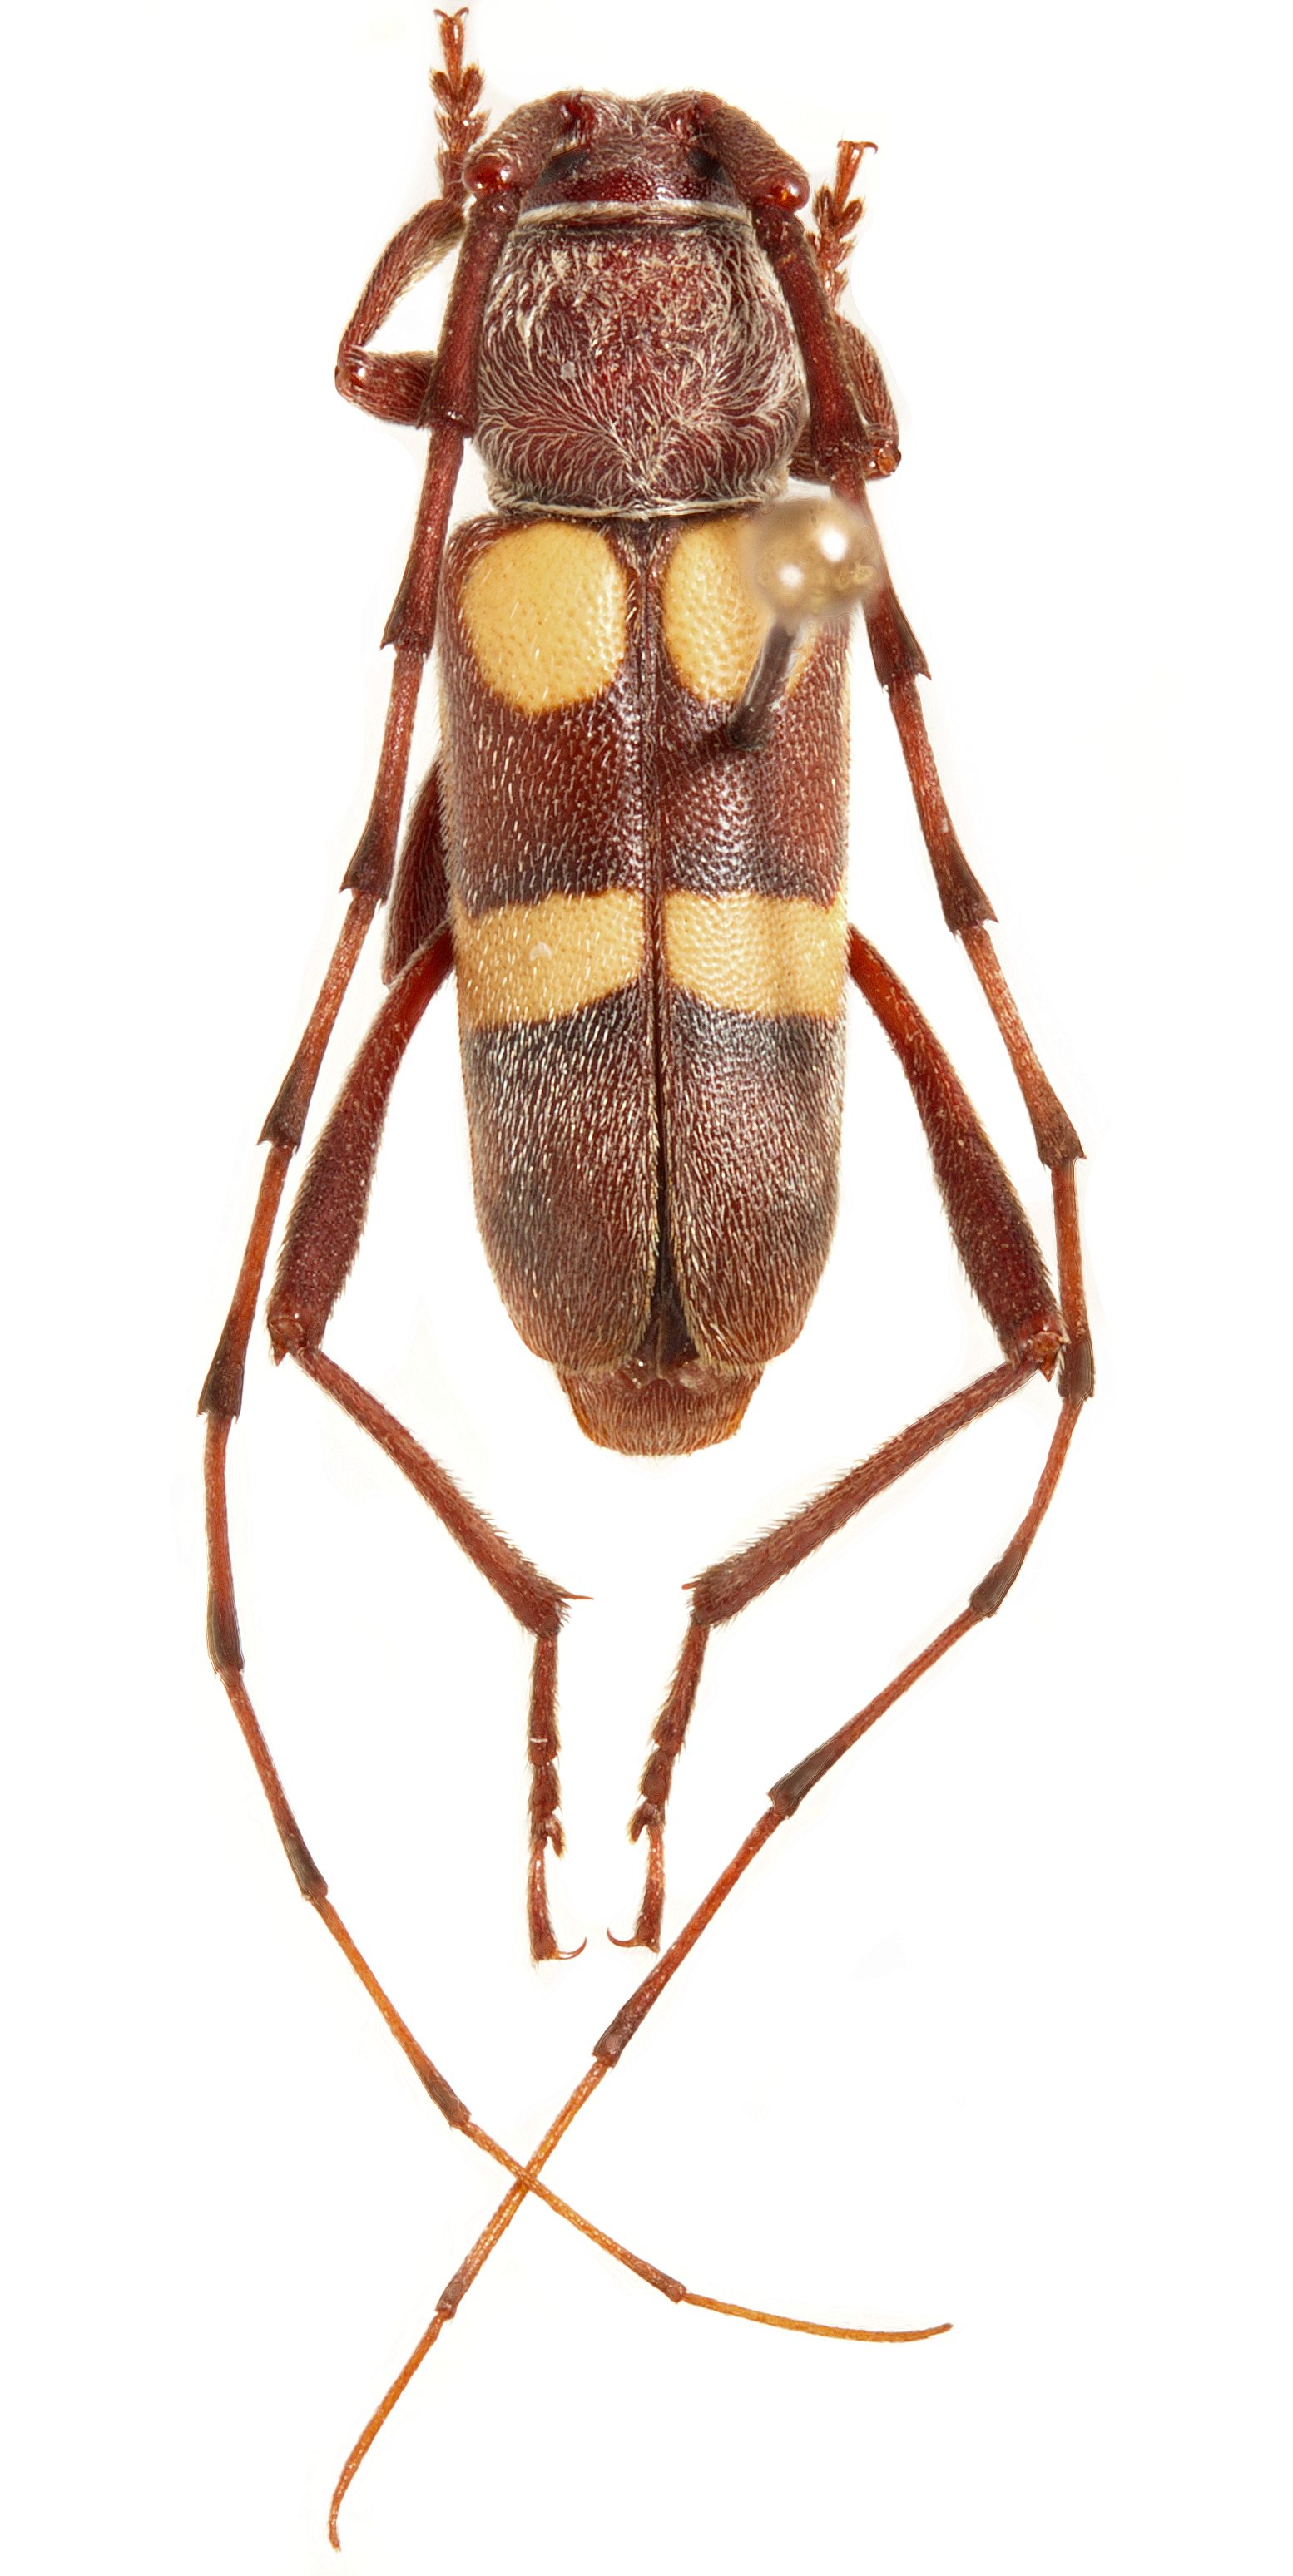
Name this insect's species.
Aethecerinus latecinctus
